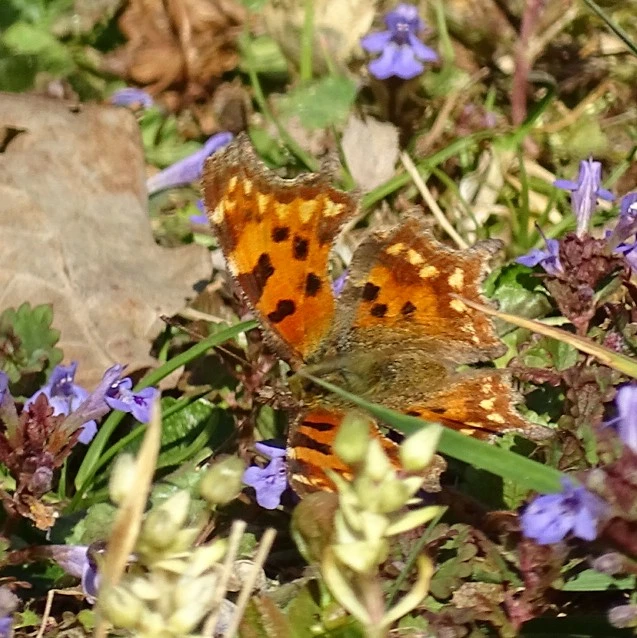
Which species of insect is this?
Polygonia c-album
